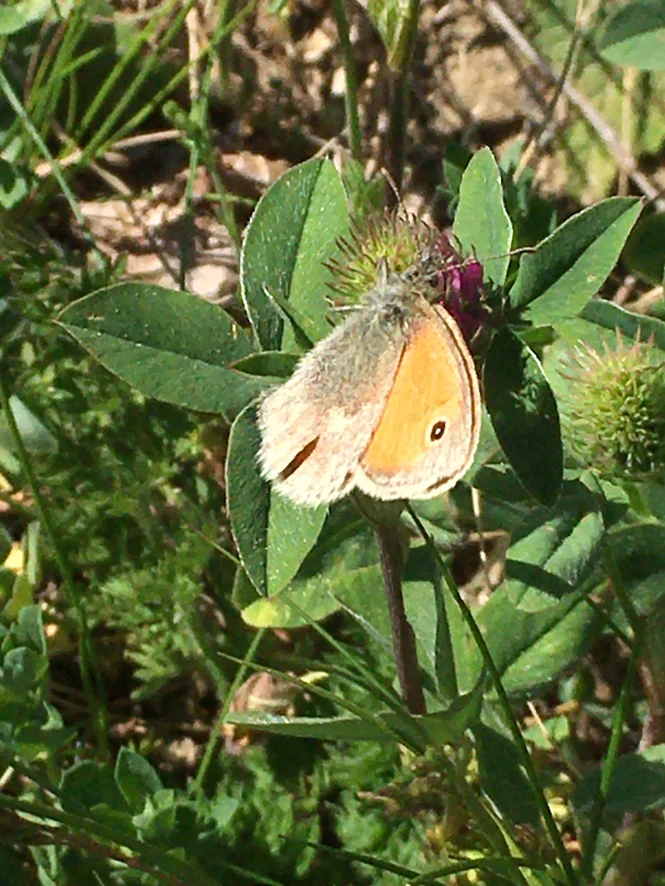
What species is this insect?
Coenonympha pamphilus
